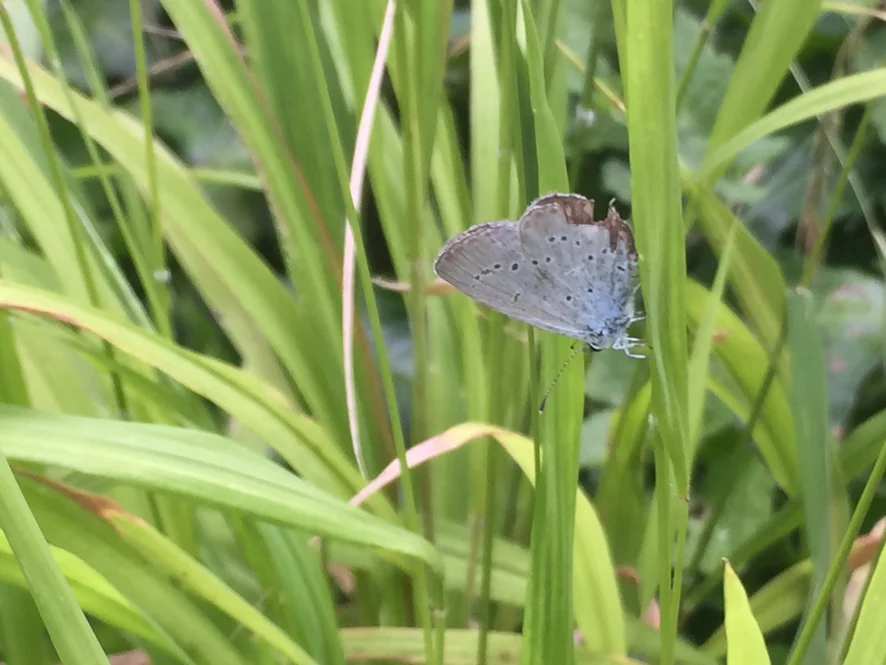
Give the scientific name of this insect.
Cupido minimus
